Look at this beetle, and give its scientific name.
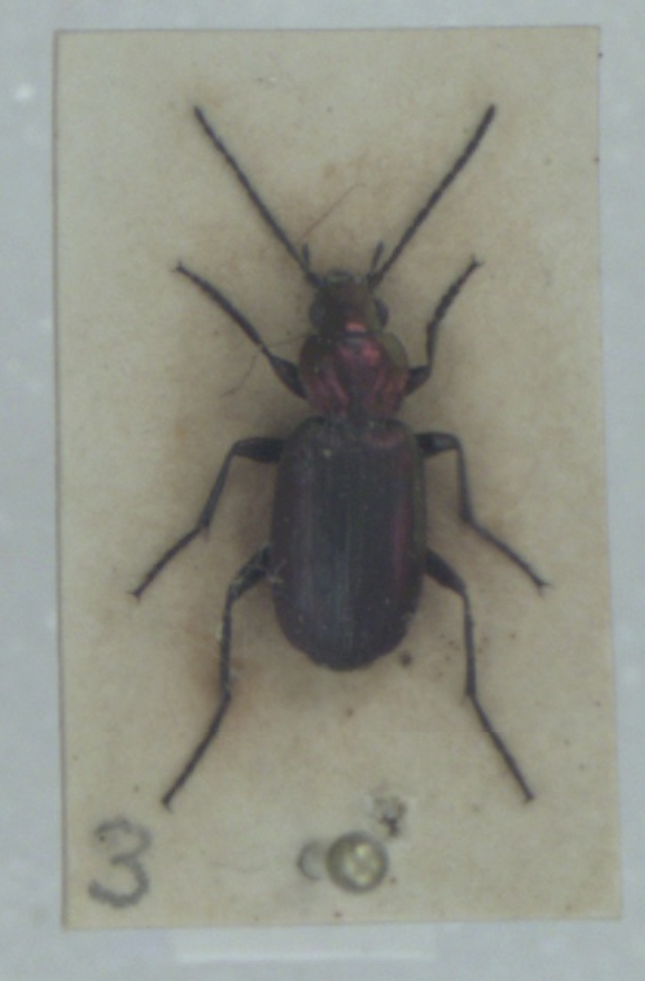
Agonum ericeti
